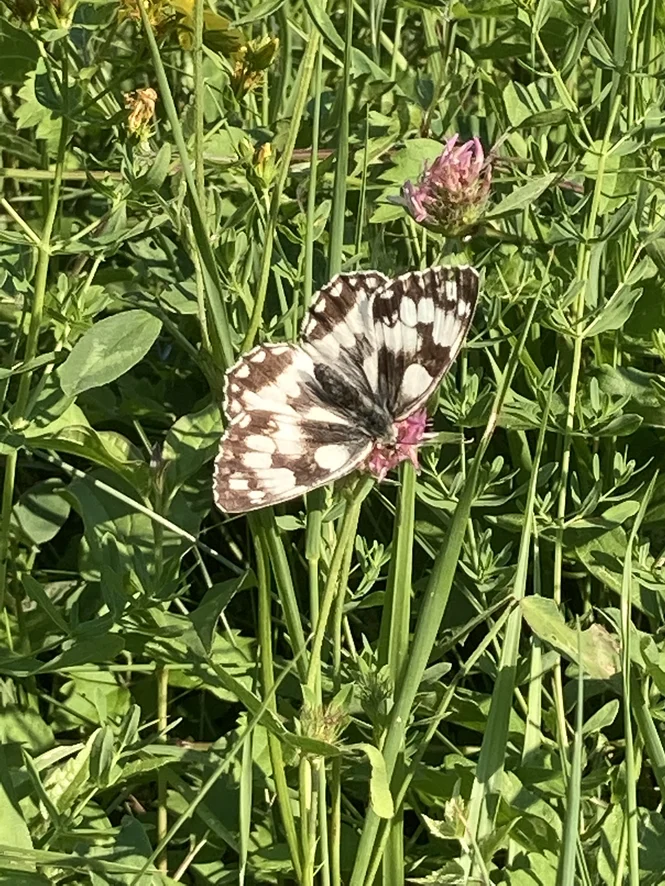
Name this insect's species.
Melanargia galathea
